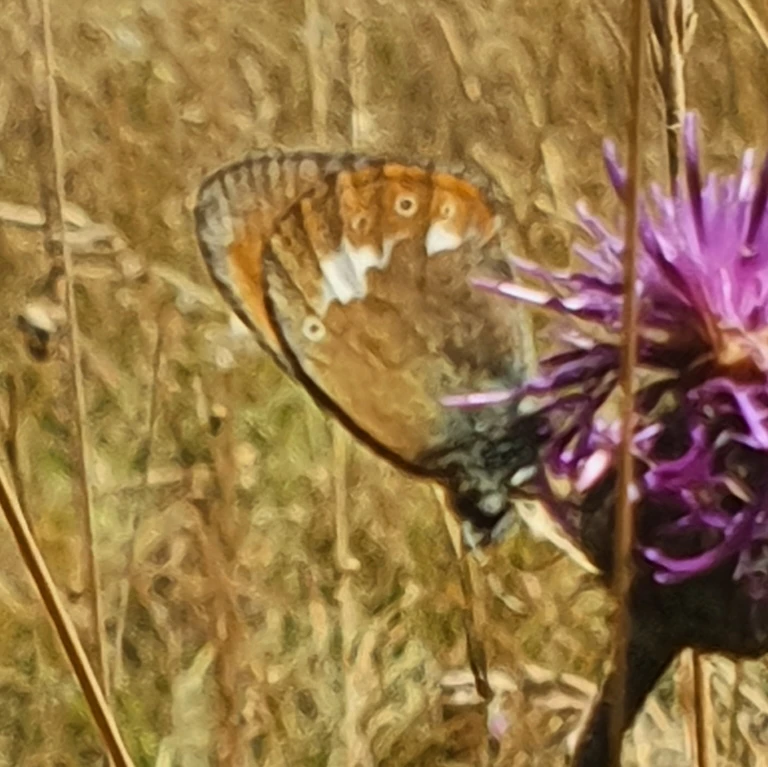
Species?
Coenonympha glycerion (also Coenonympha iphis)
